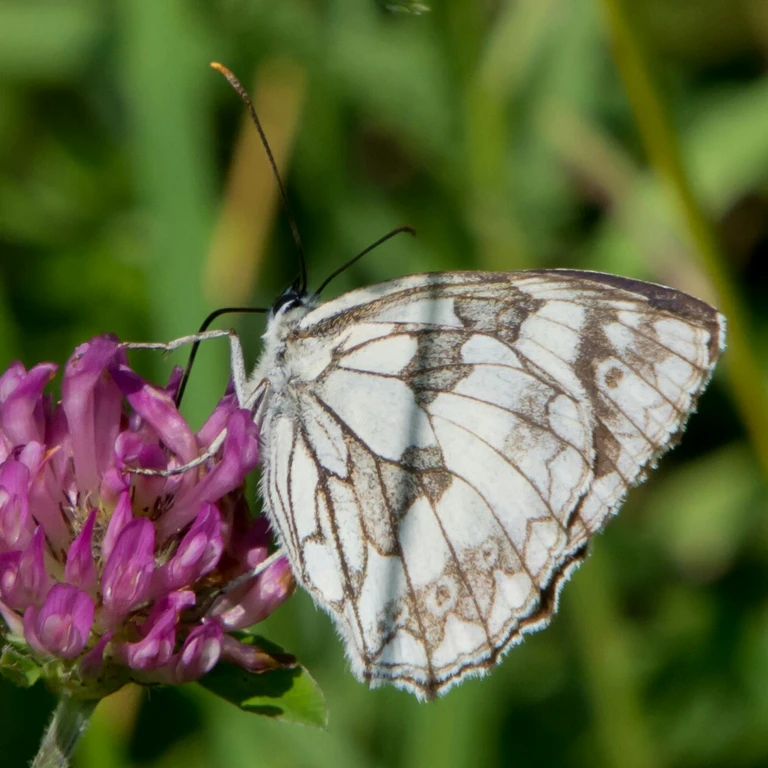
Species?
Melanargia galathea
